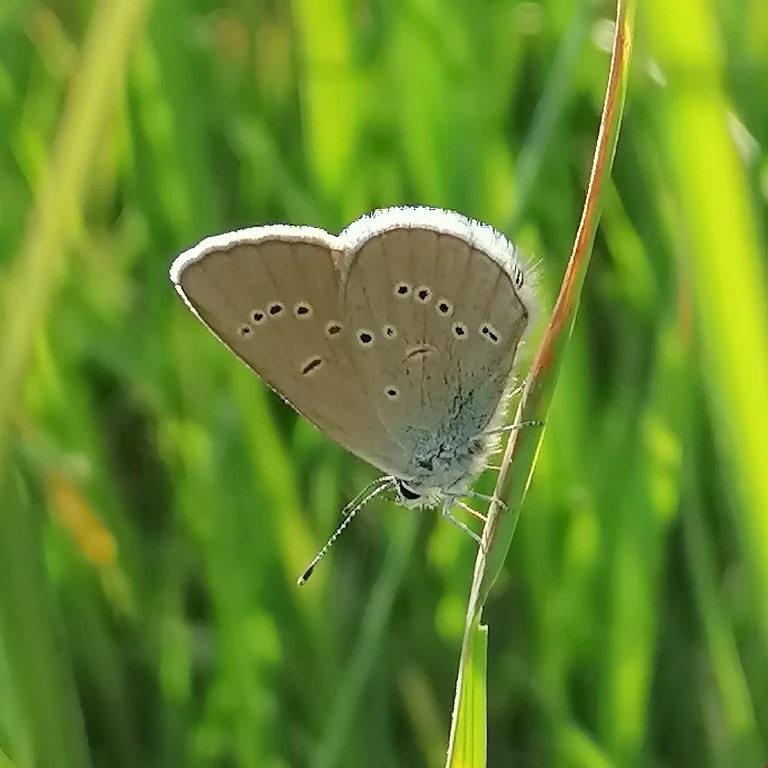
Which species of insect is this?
Cyaniris semiargus
